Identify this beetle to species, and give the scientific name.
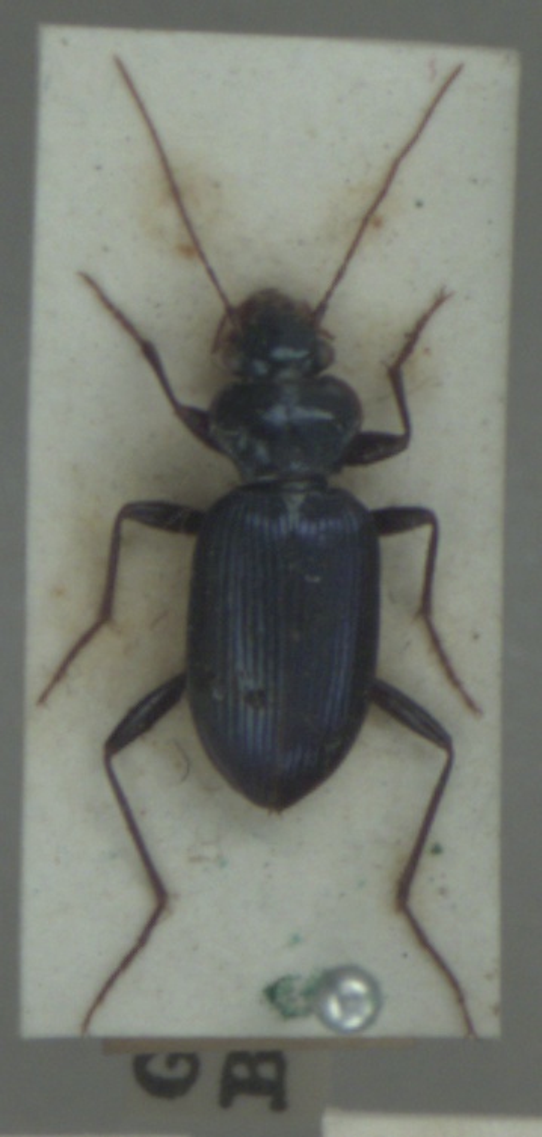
Leistus spinibarbis
